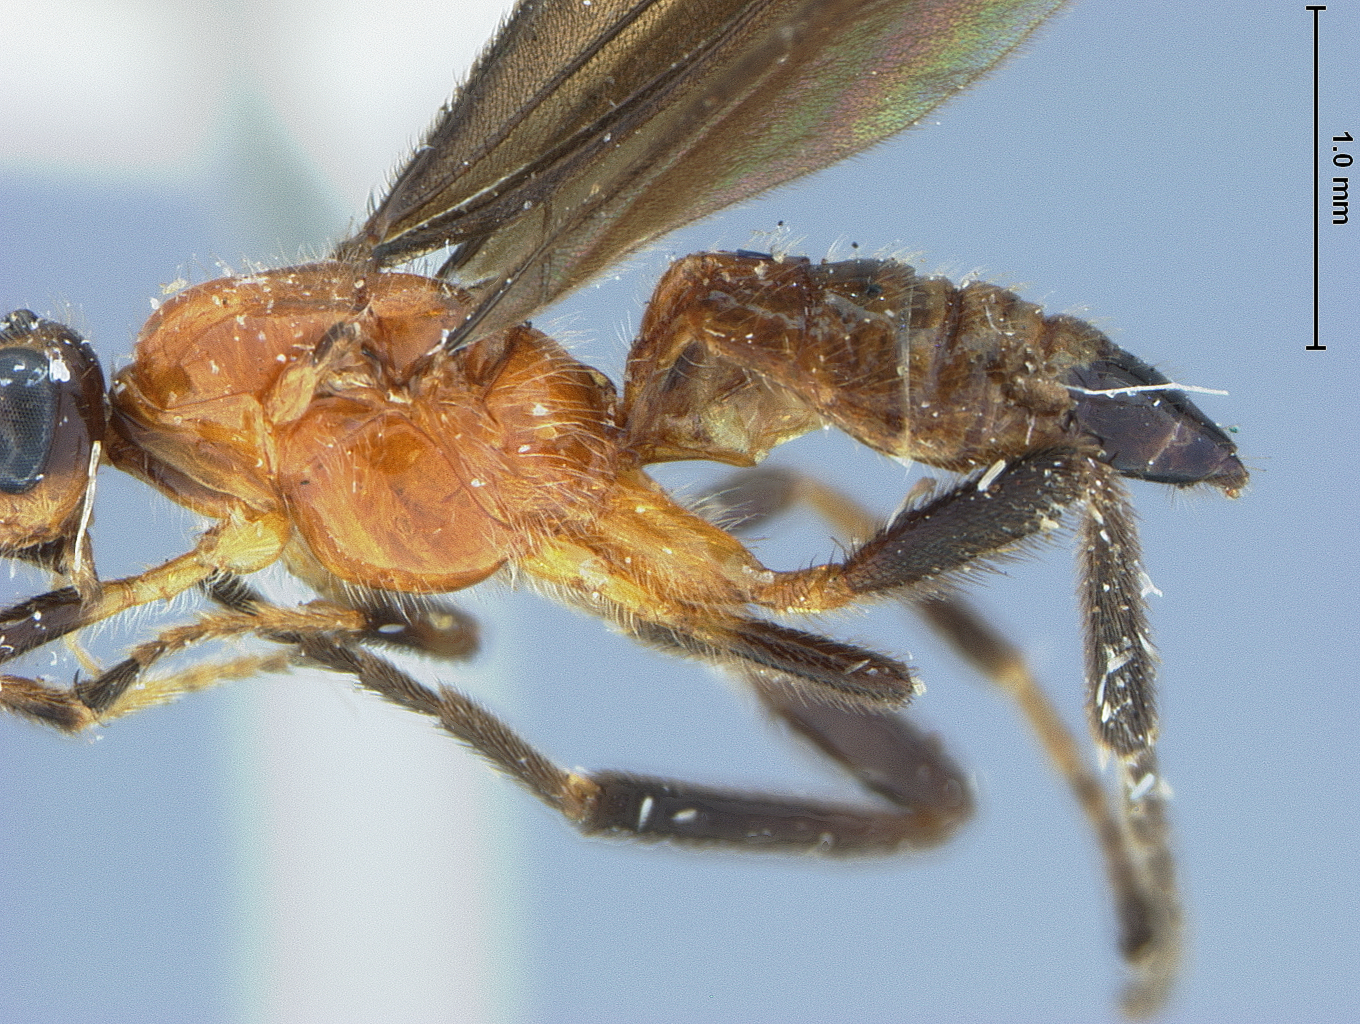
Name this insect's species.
Myosoma pilosipes
